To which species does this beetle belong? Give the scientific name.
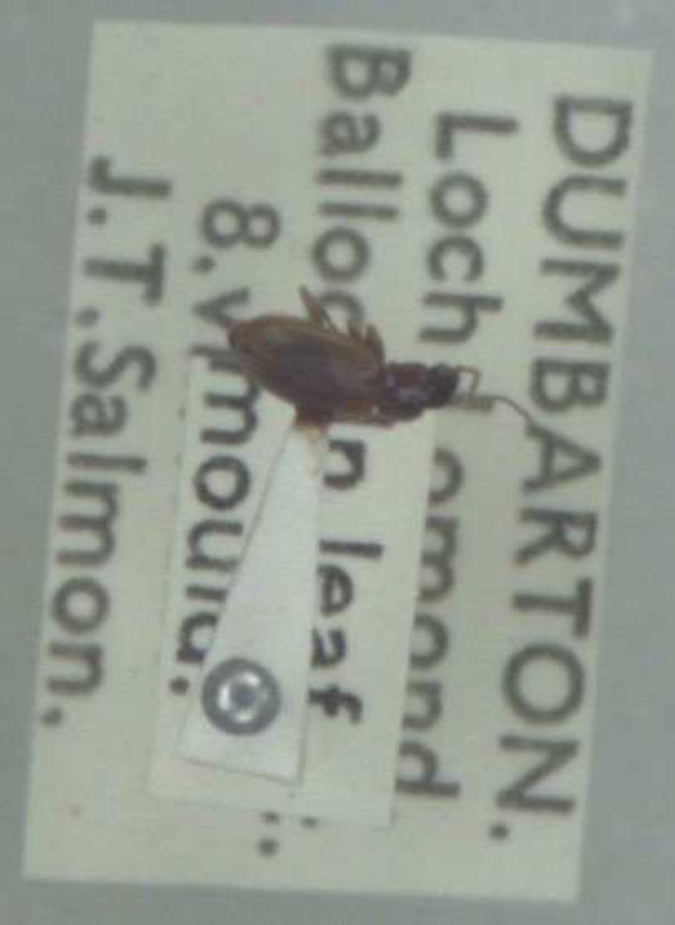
Trechus obtusus
